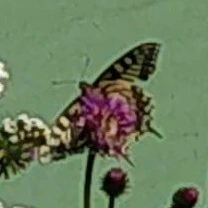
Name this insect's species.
Papilio machaon
